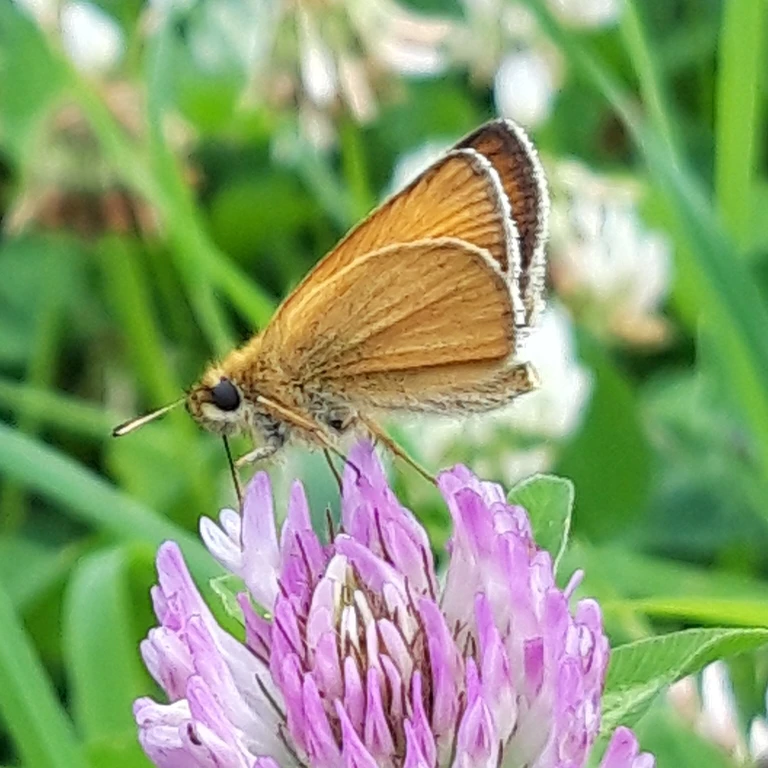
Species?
Thymelicus lineola
